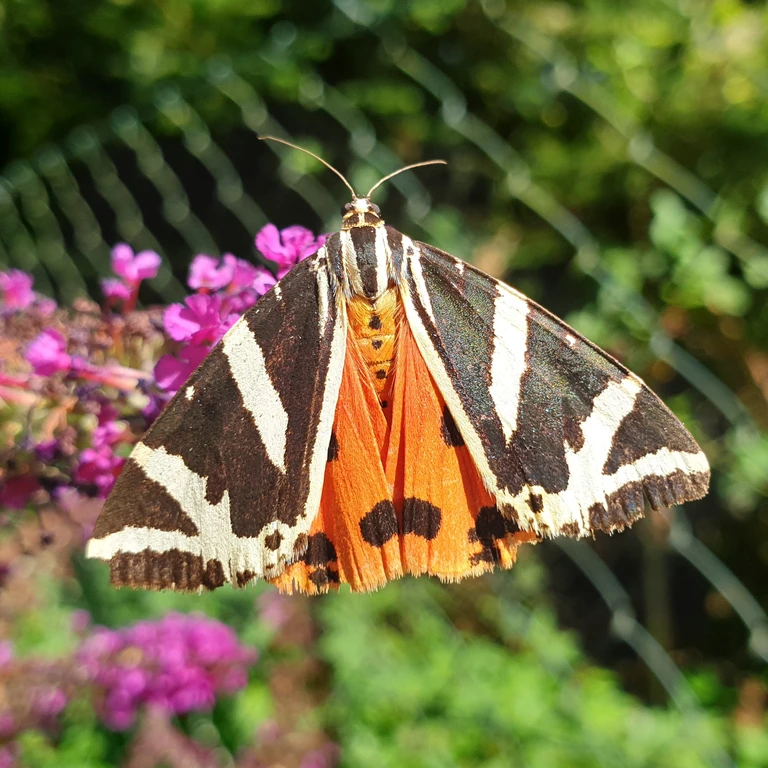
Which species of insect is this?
Euplagia quadripunctaria
